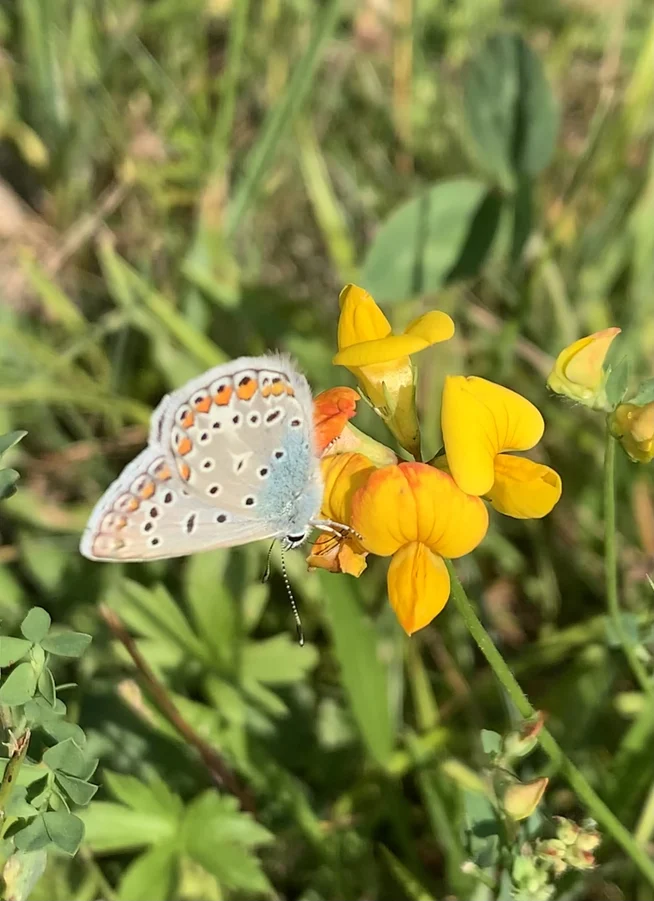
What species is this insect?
Polyommatus icarus
